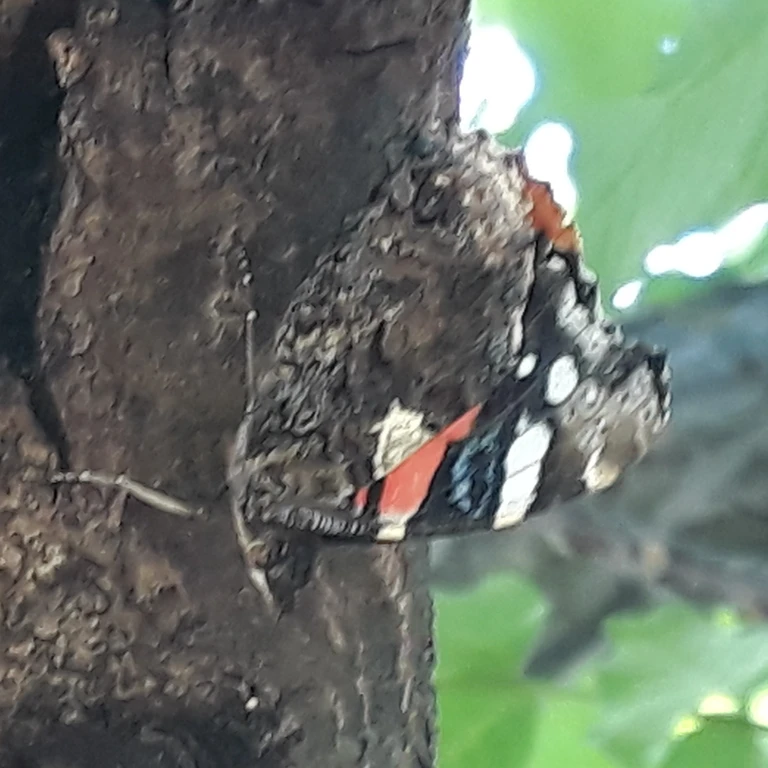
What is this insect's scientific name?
Vanessa atalanta
